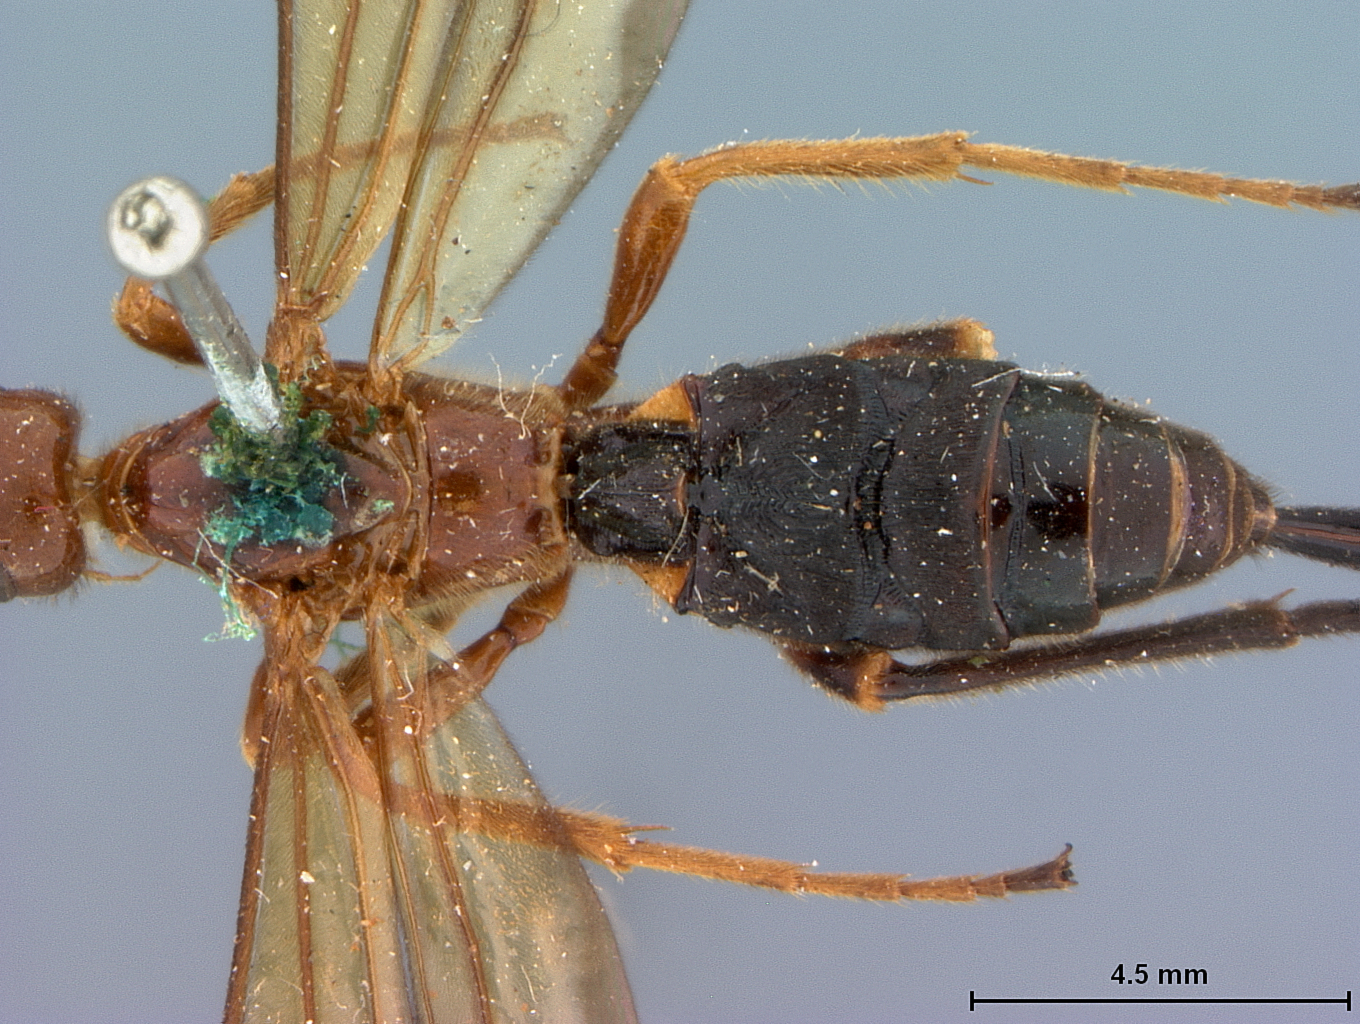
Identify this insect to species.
Iphiaulax halaesus
